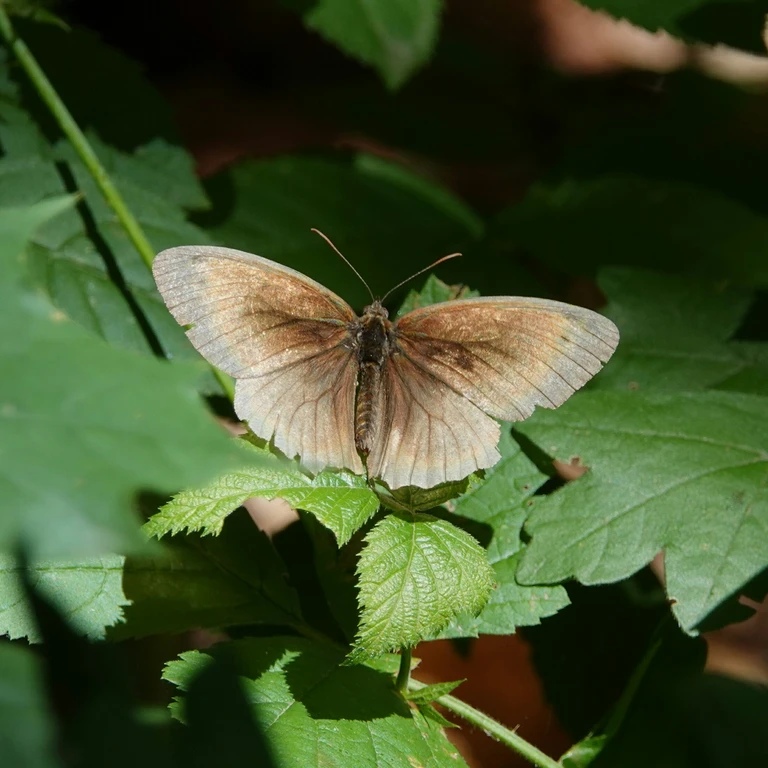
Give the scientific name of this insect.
Maniola jurtina
